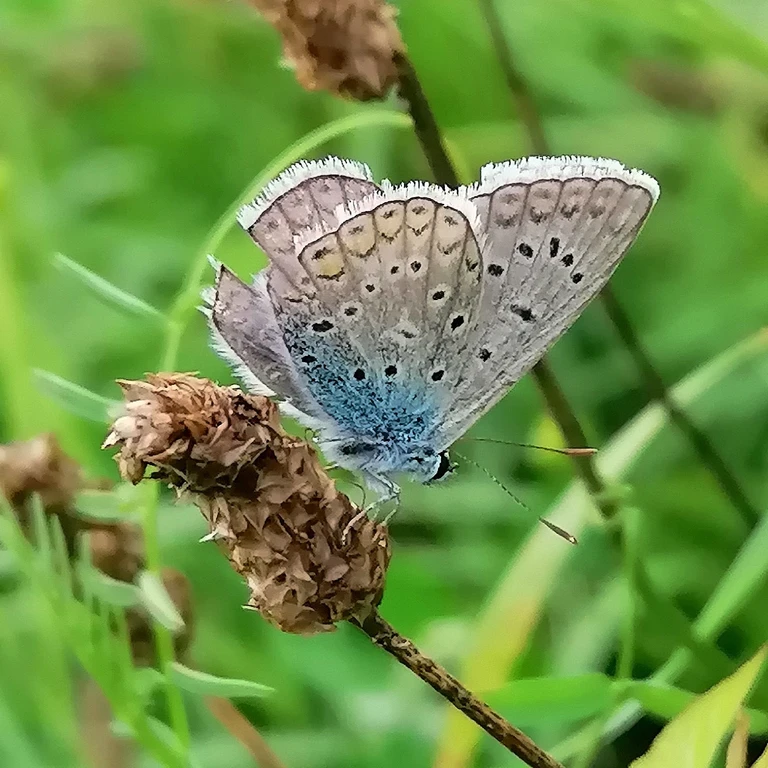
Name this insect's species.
Polyommatus icarus
